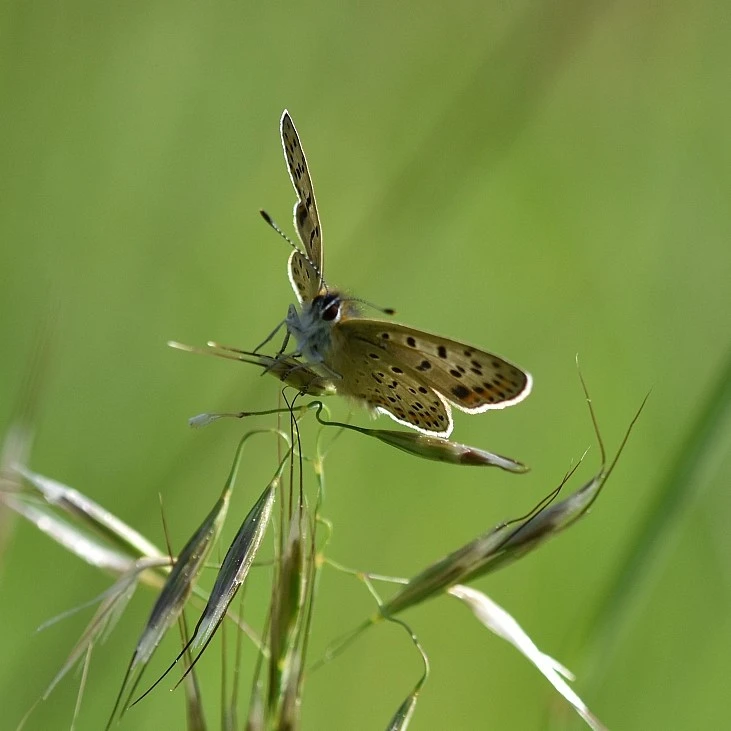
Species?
Lycaena tityrus (also Loweia tityrus)
